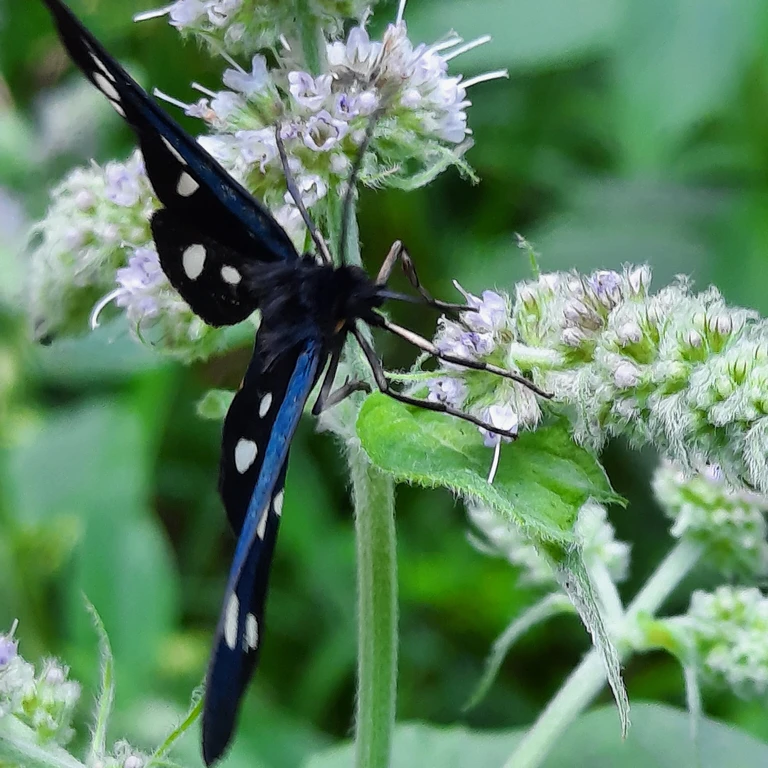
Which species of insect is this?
Amata phegea
